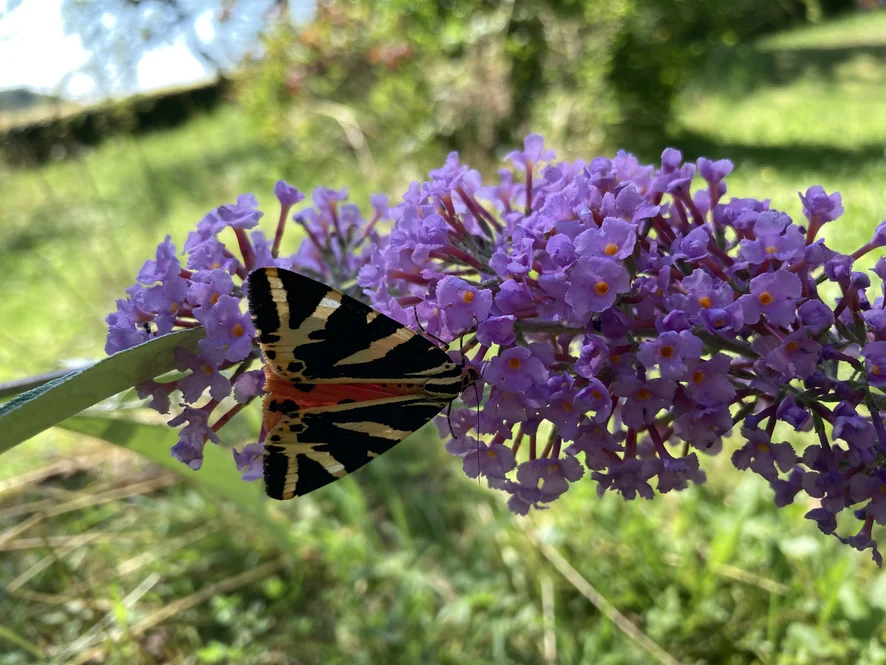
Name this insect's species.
Euplagia quadripunctaria
